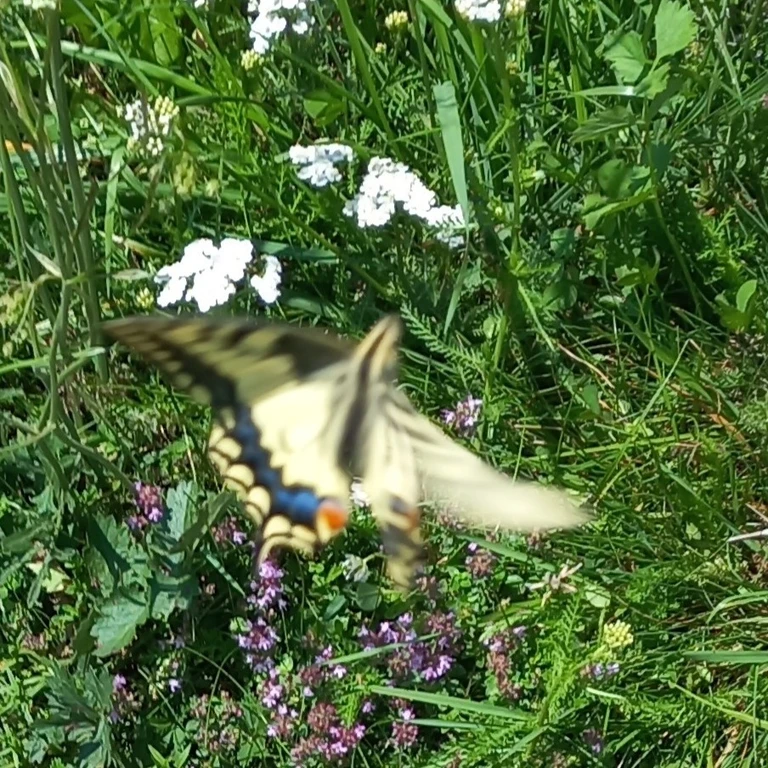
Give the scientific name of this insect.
Papilio machaon
